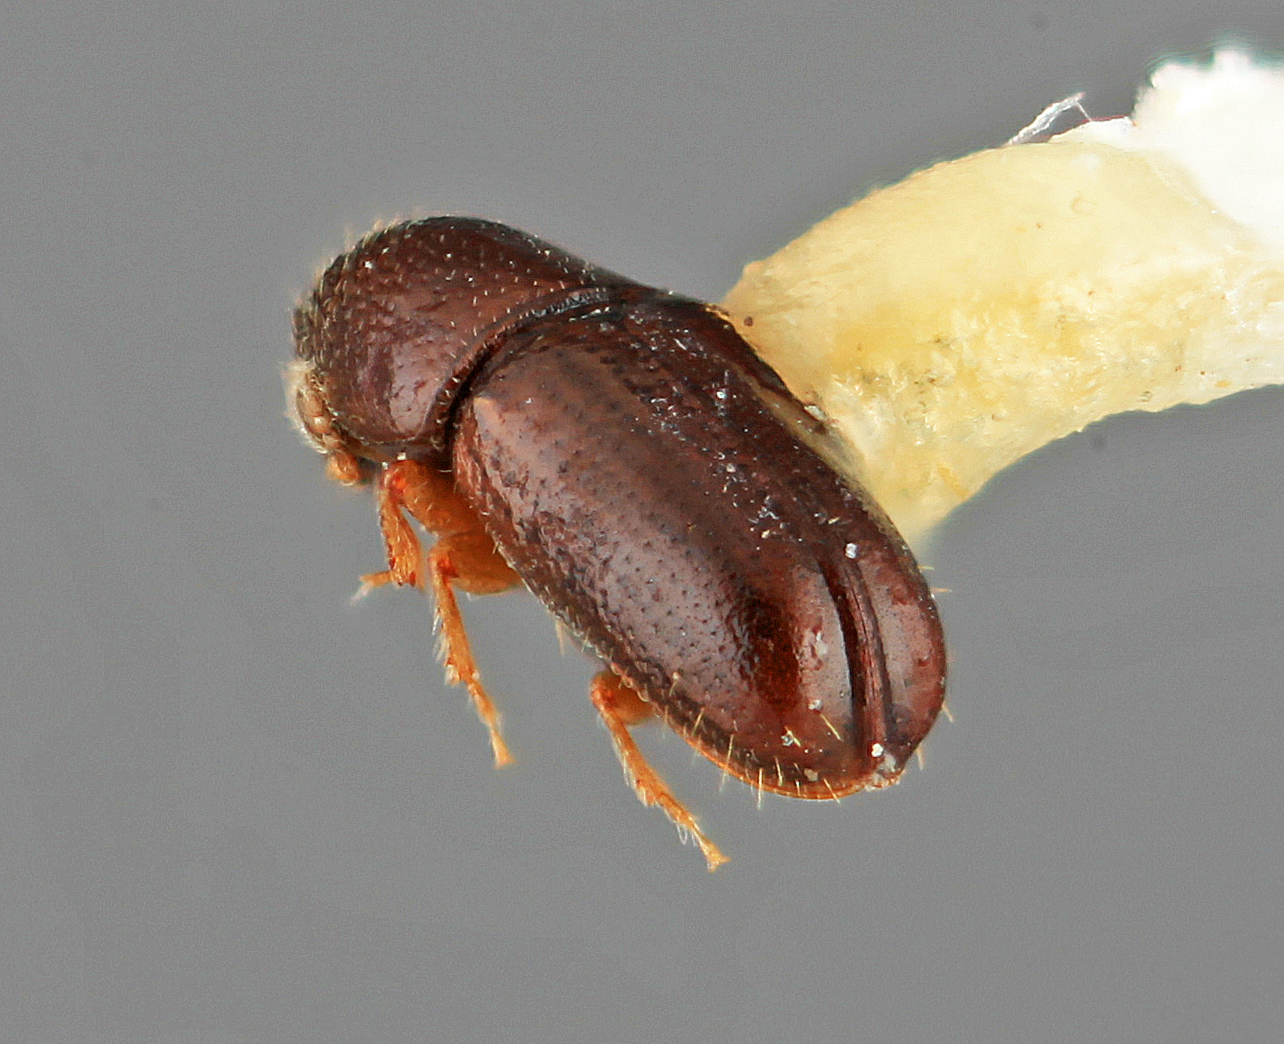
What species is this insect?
Pityophthorus lenis
